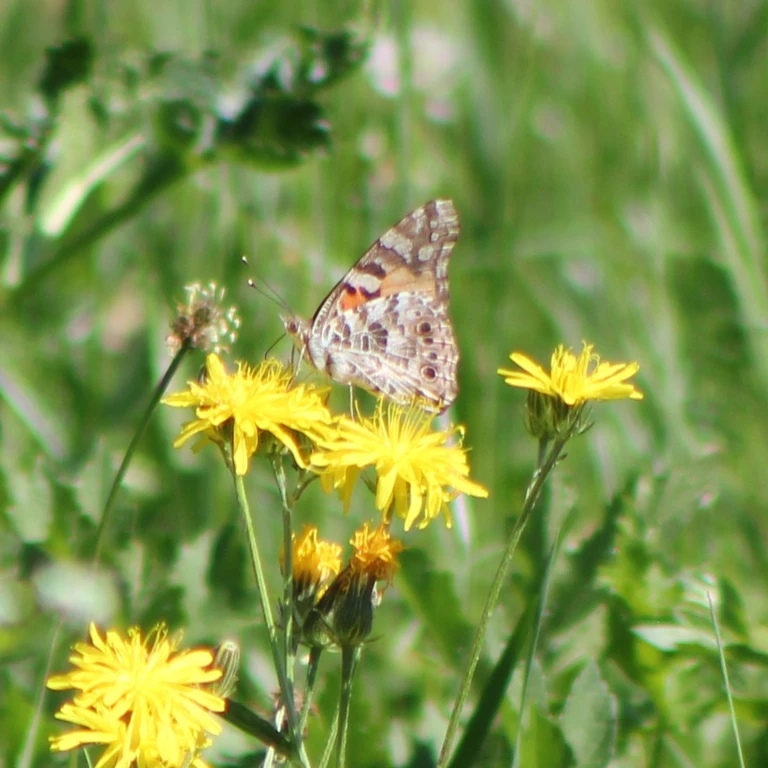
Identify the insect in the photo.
Vanessa cardui
